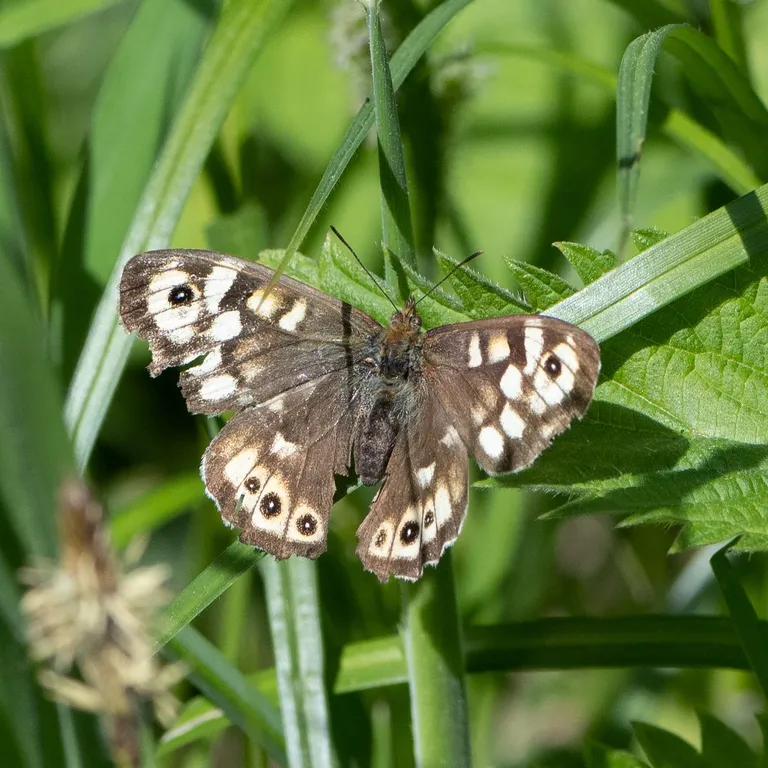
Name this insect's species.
Pararge aegeria
